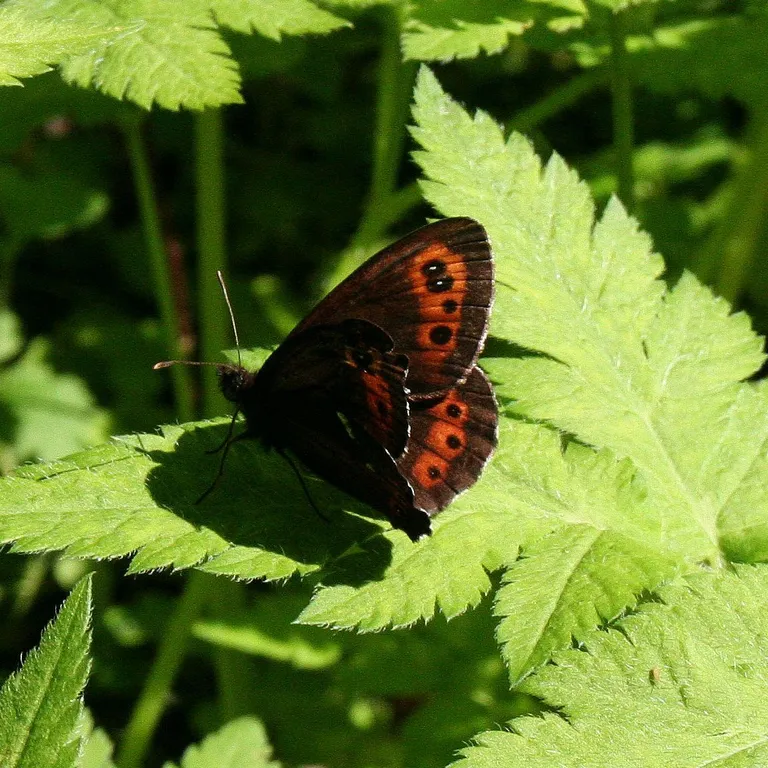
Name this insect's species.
Erebia ligea
